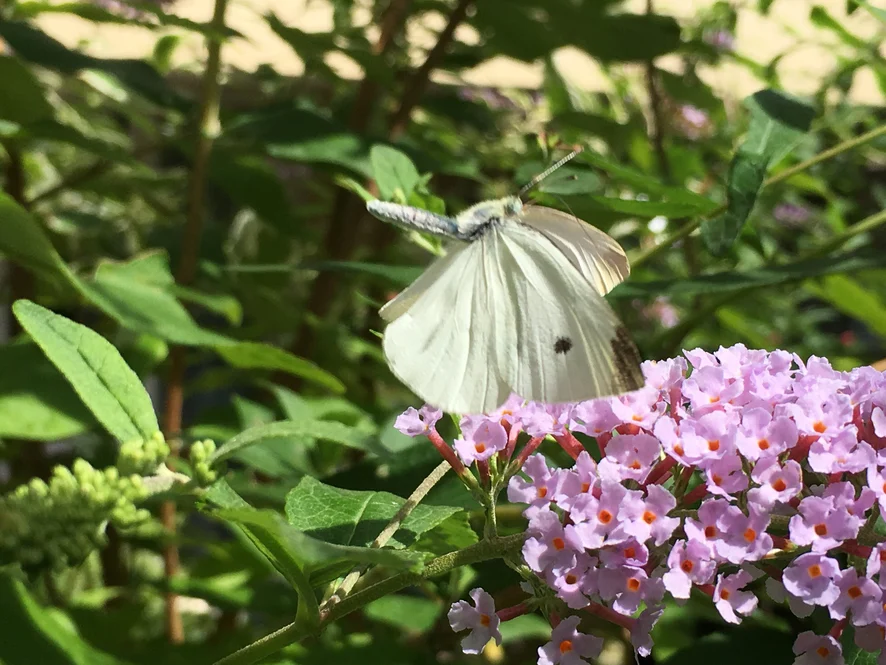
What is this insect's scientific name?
Pieris rapae
